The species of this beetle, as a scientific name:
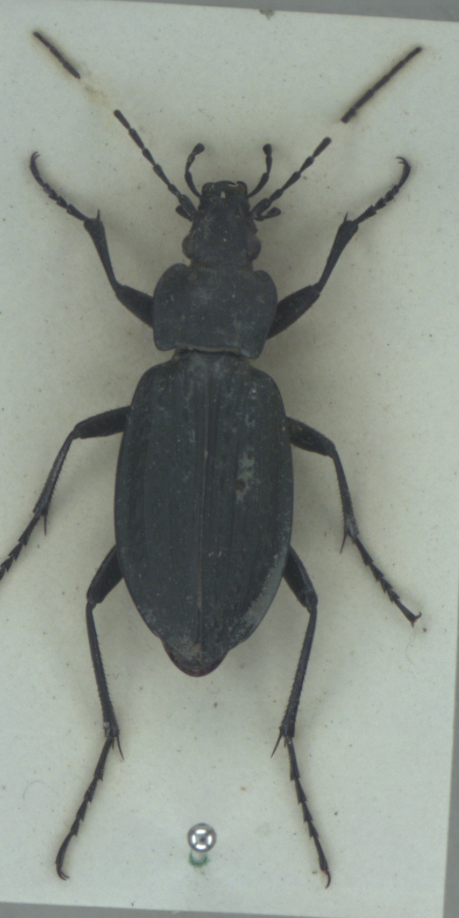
Carabus granulatus
